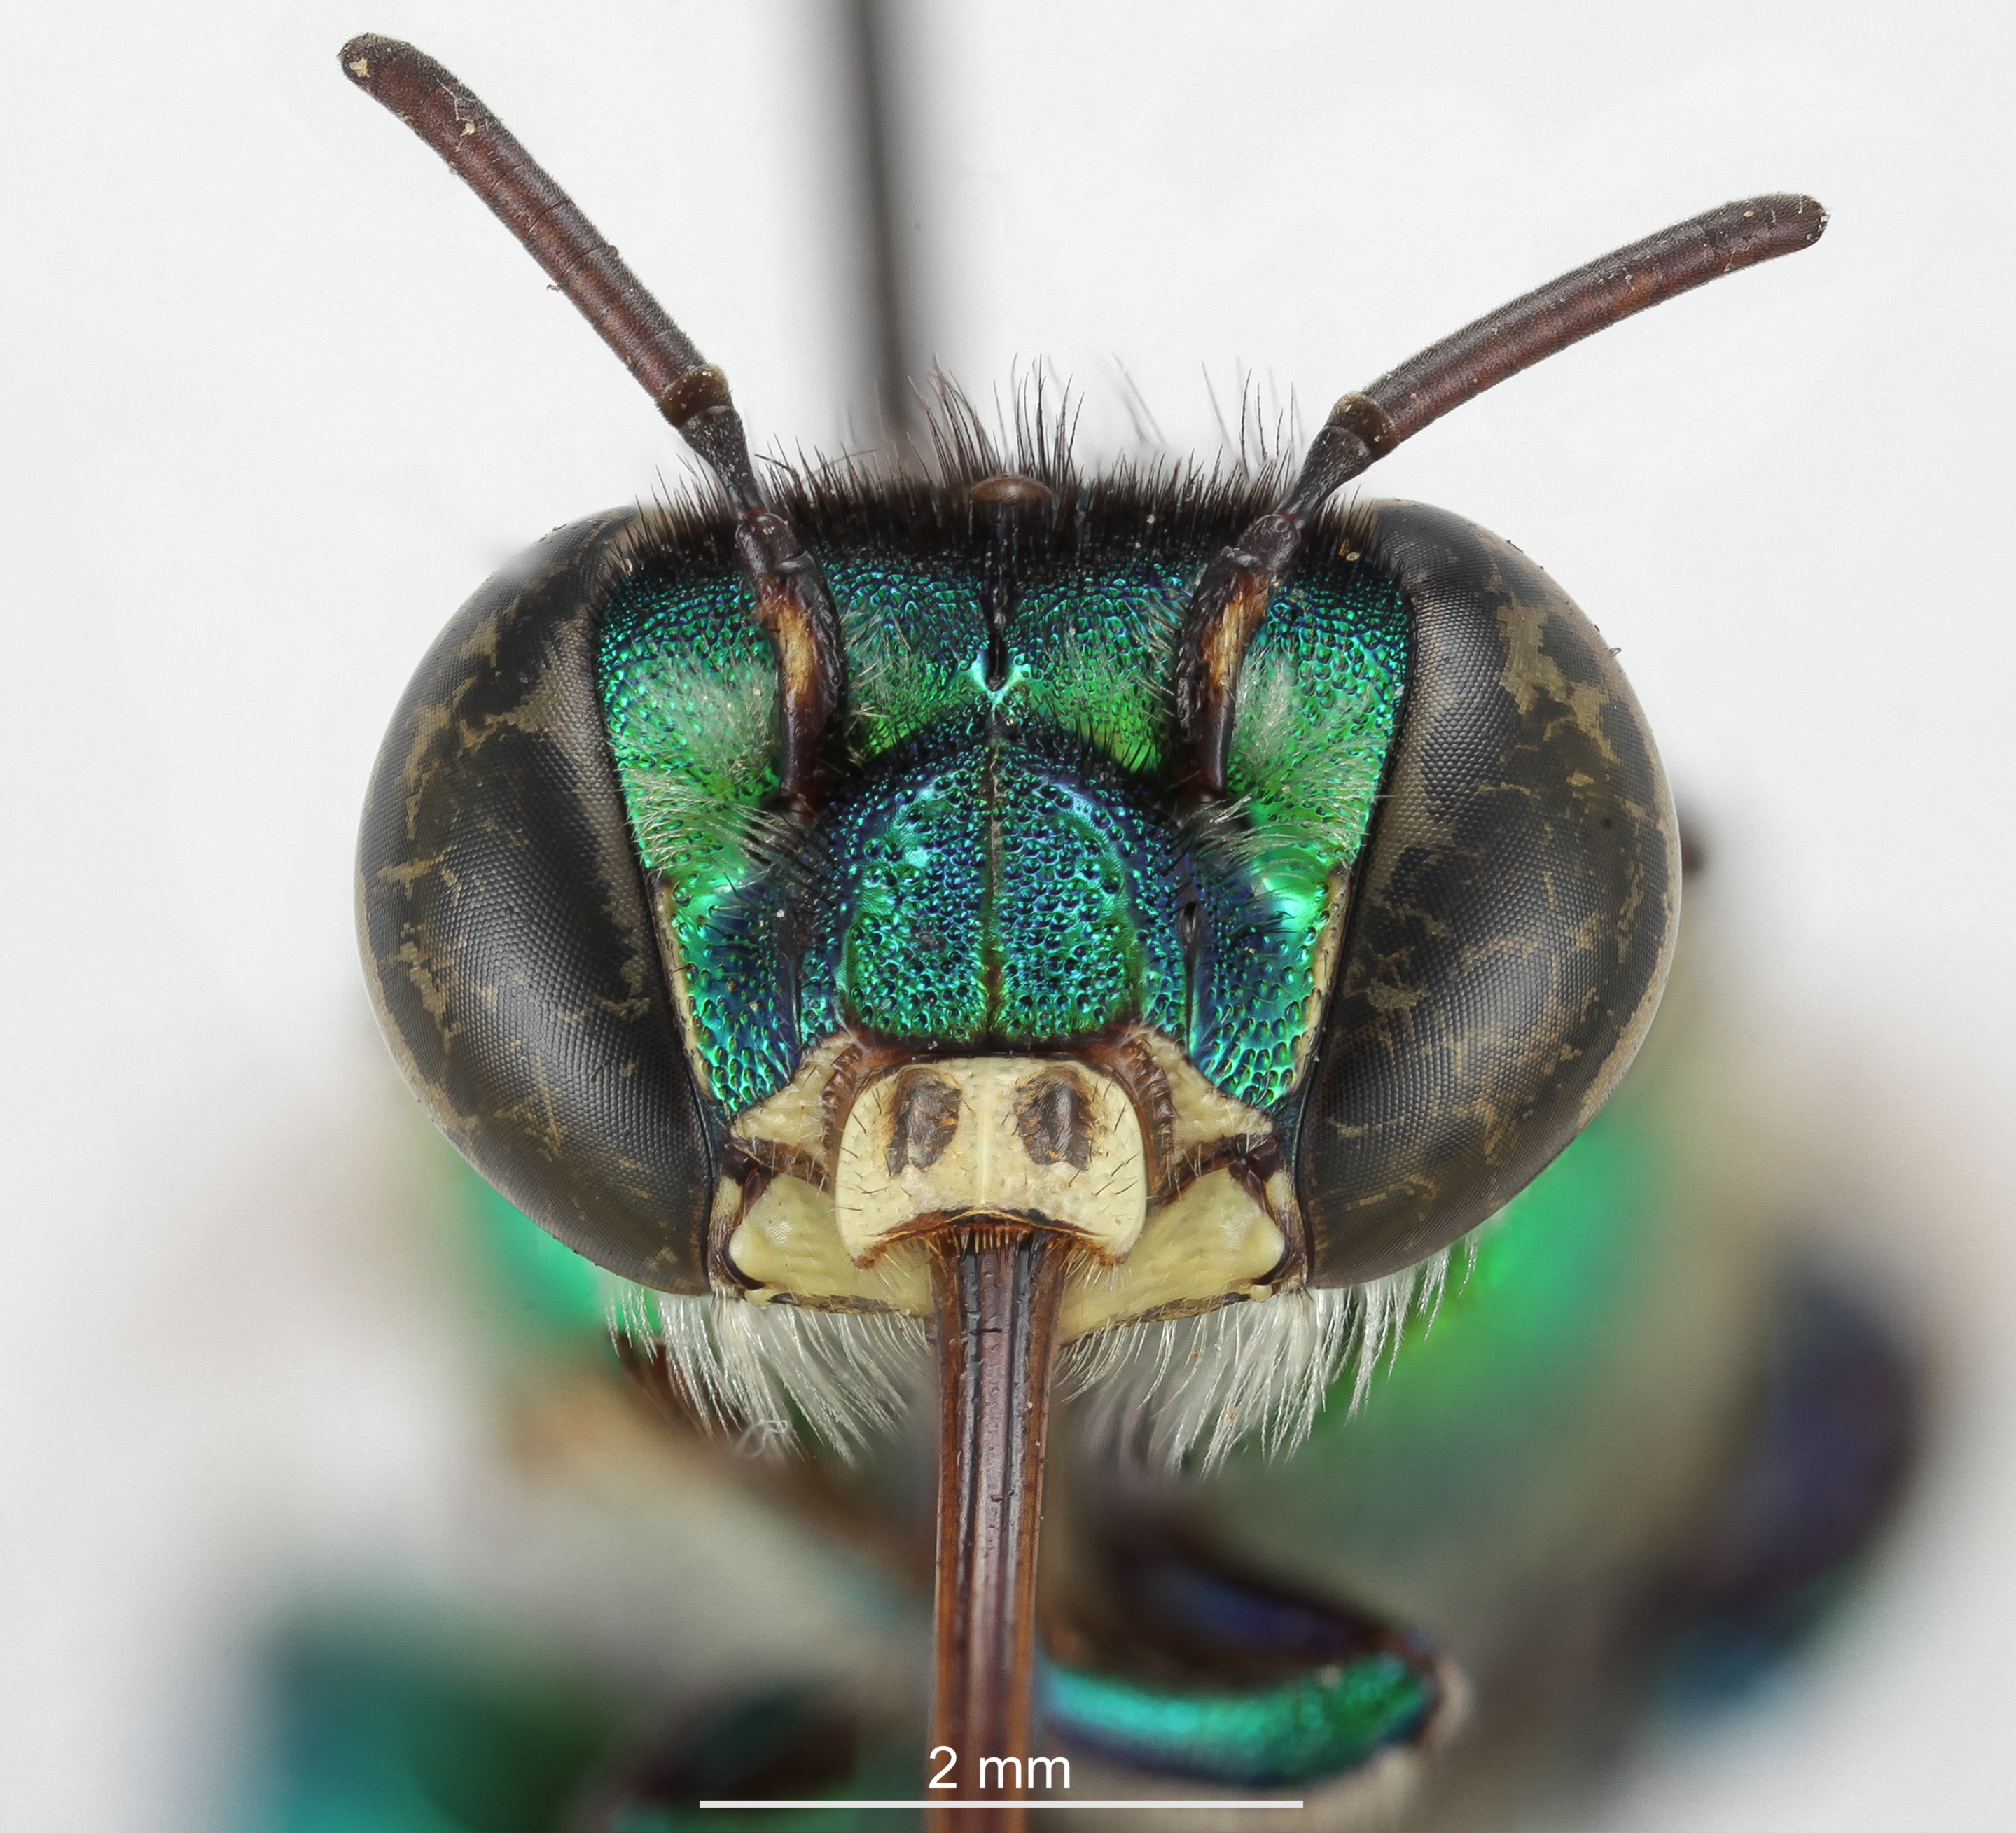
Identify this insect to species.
Euglossa gaianii
